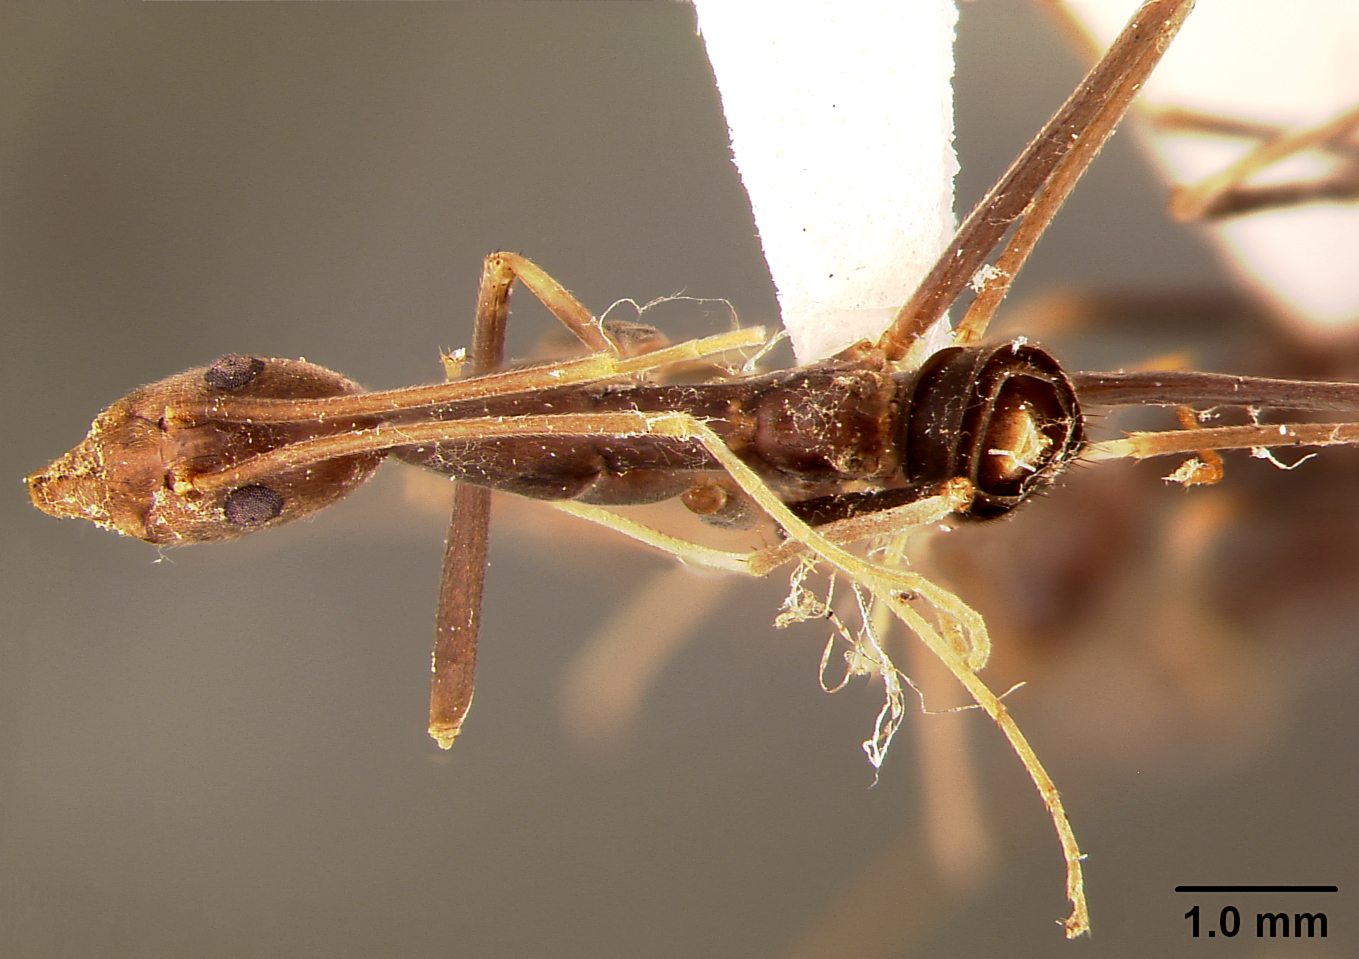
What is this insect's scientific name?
Leptomyrmex puberulus
